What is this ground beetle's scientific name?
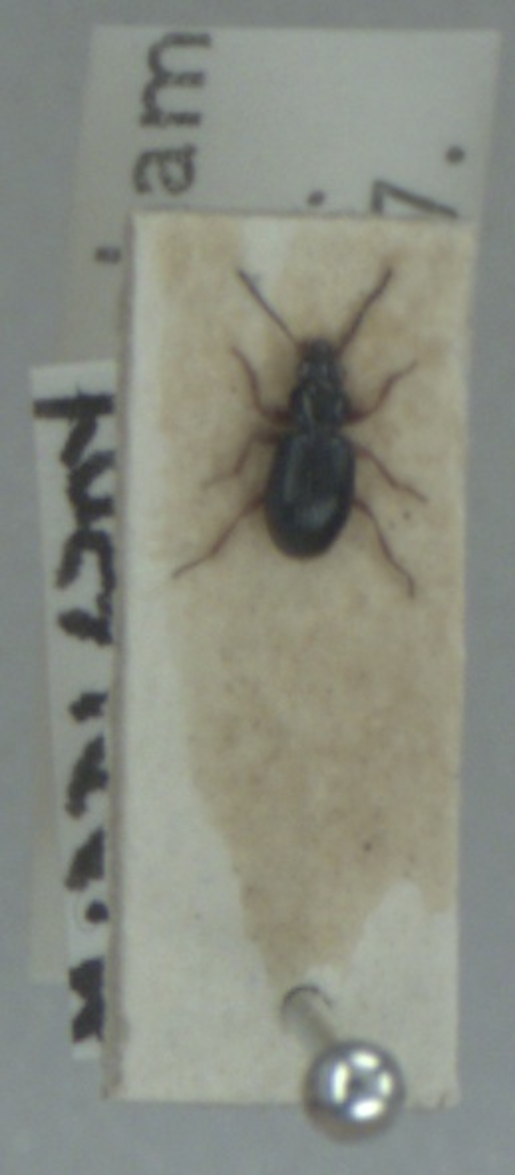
Bembidion gilvipes
